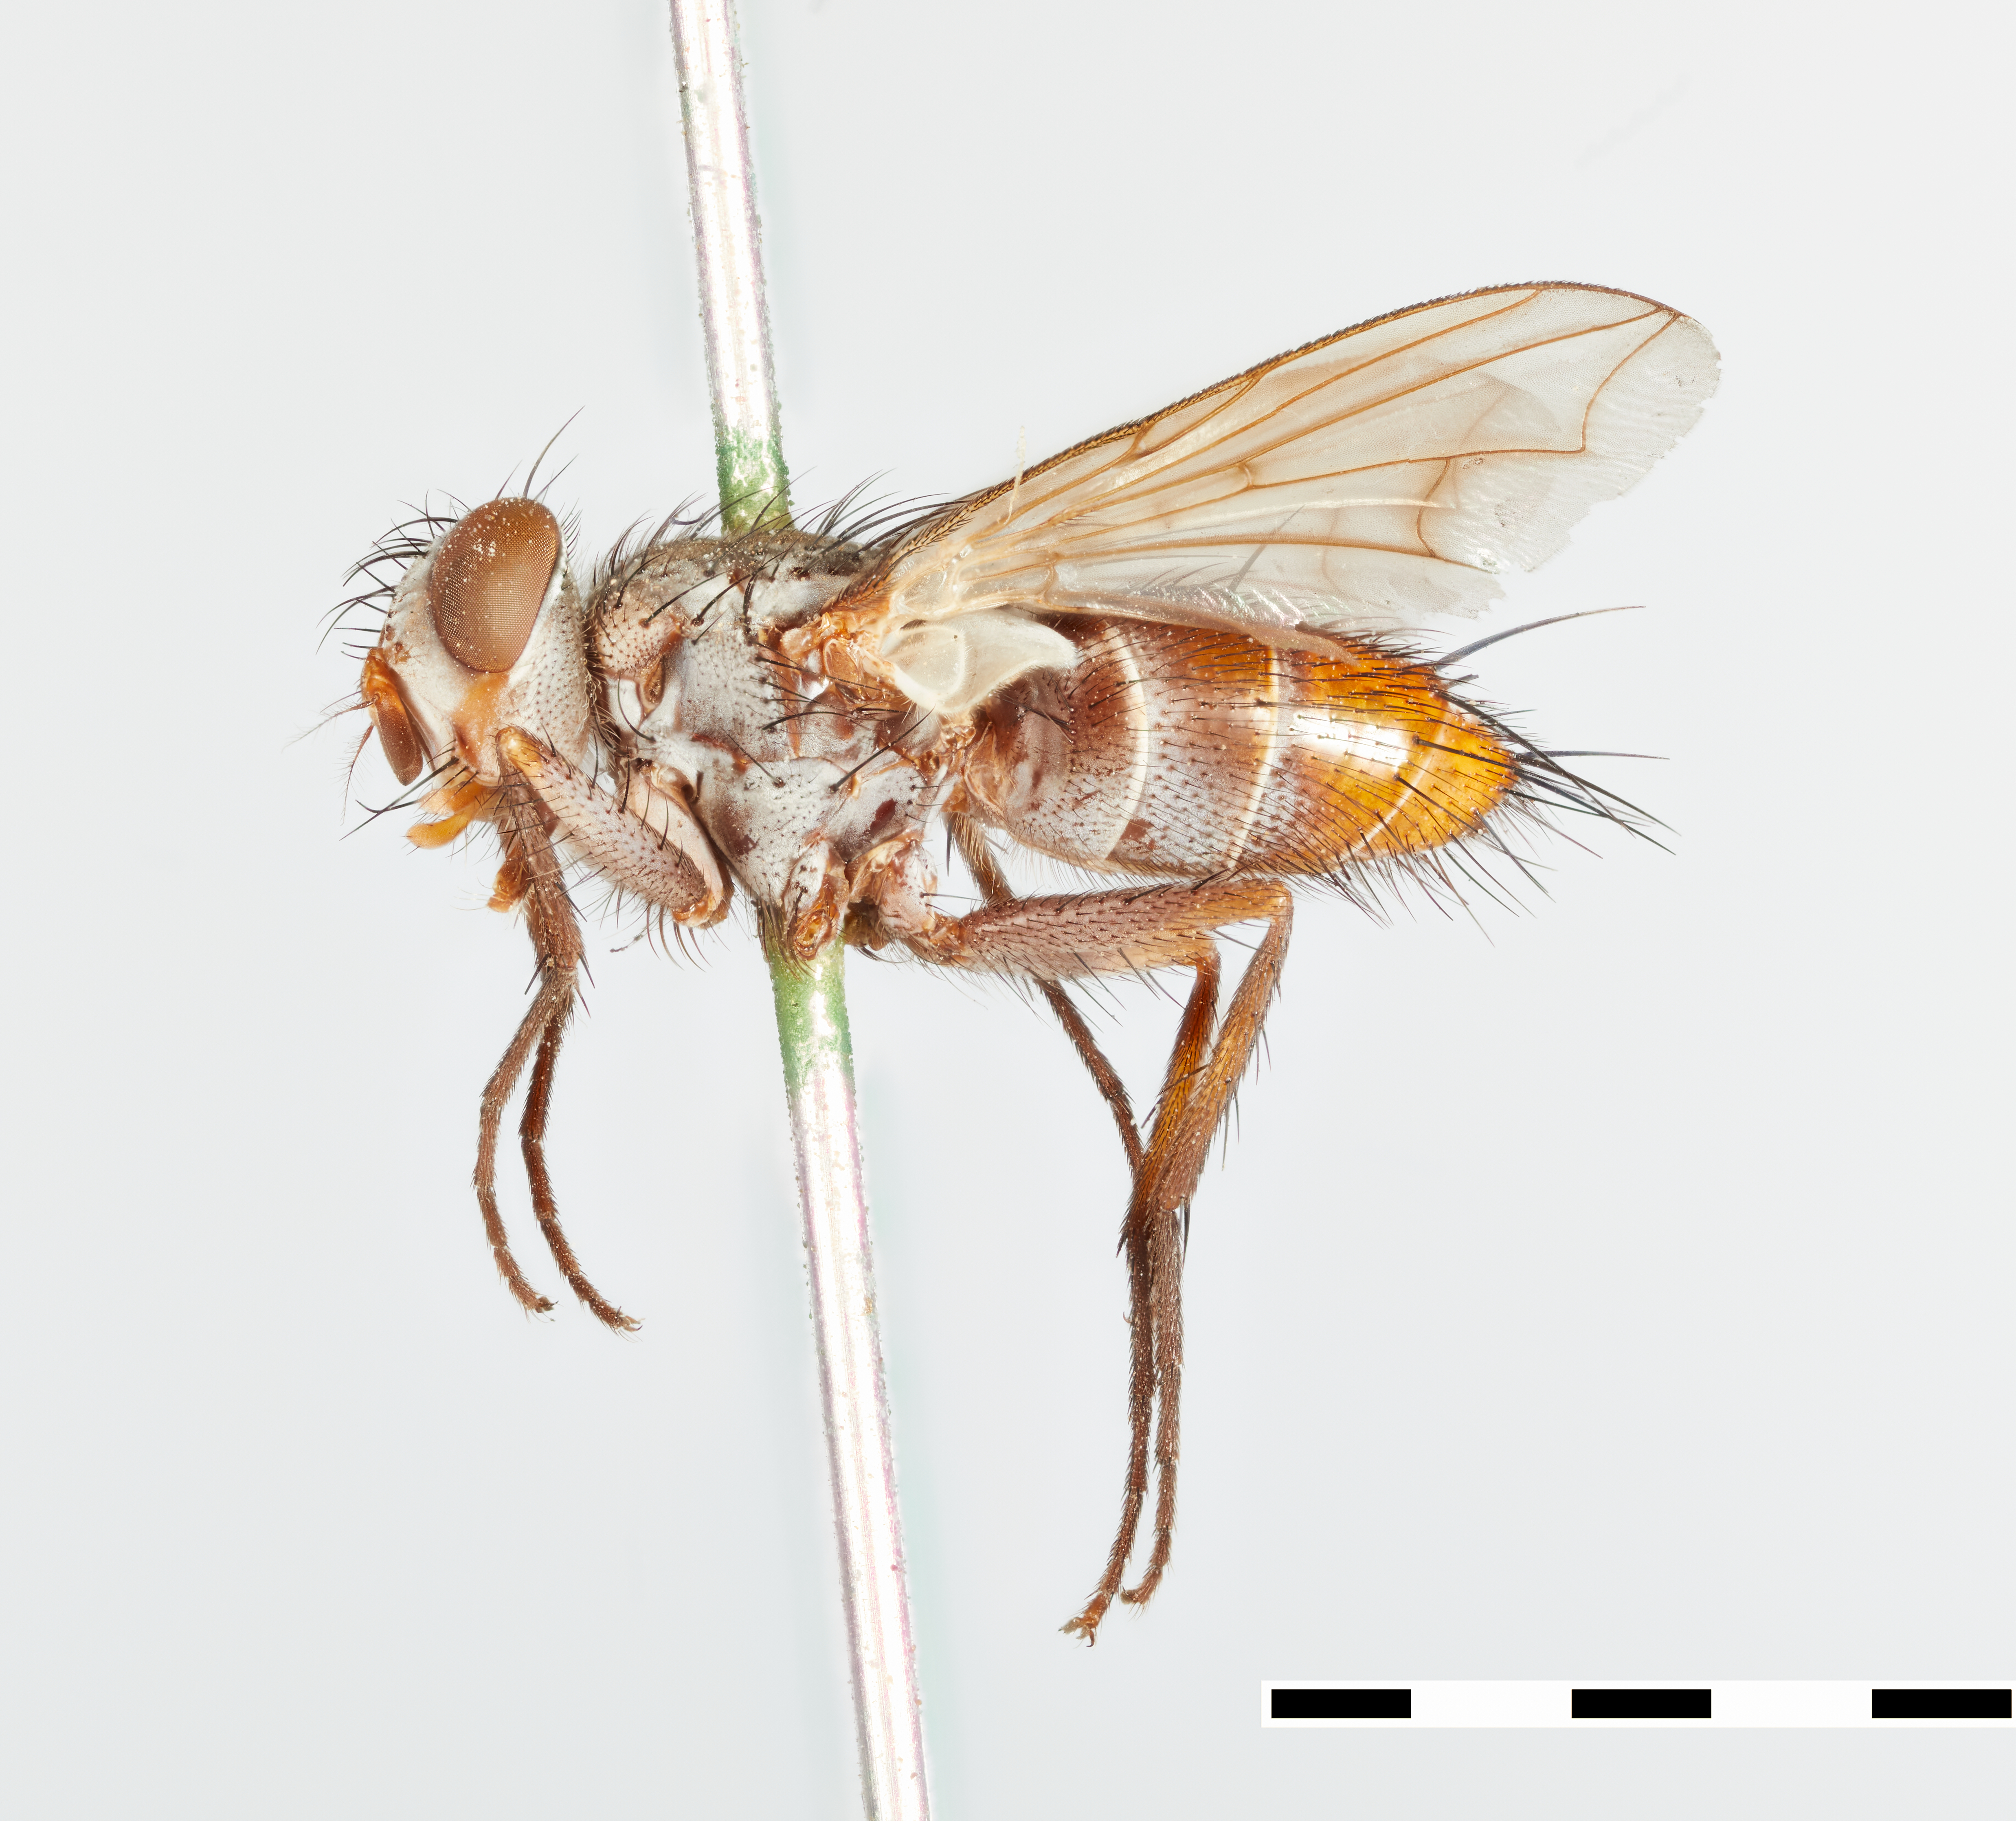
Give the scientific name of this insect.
Metadexia tricolor
